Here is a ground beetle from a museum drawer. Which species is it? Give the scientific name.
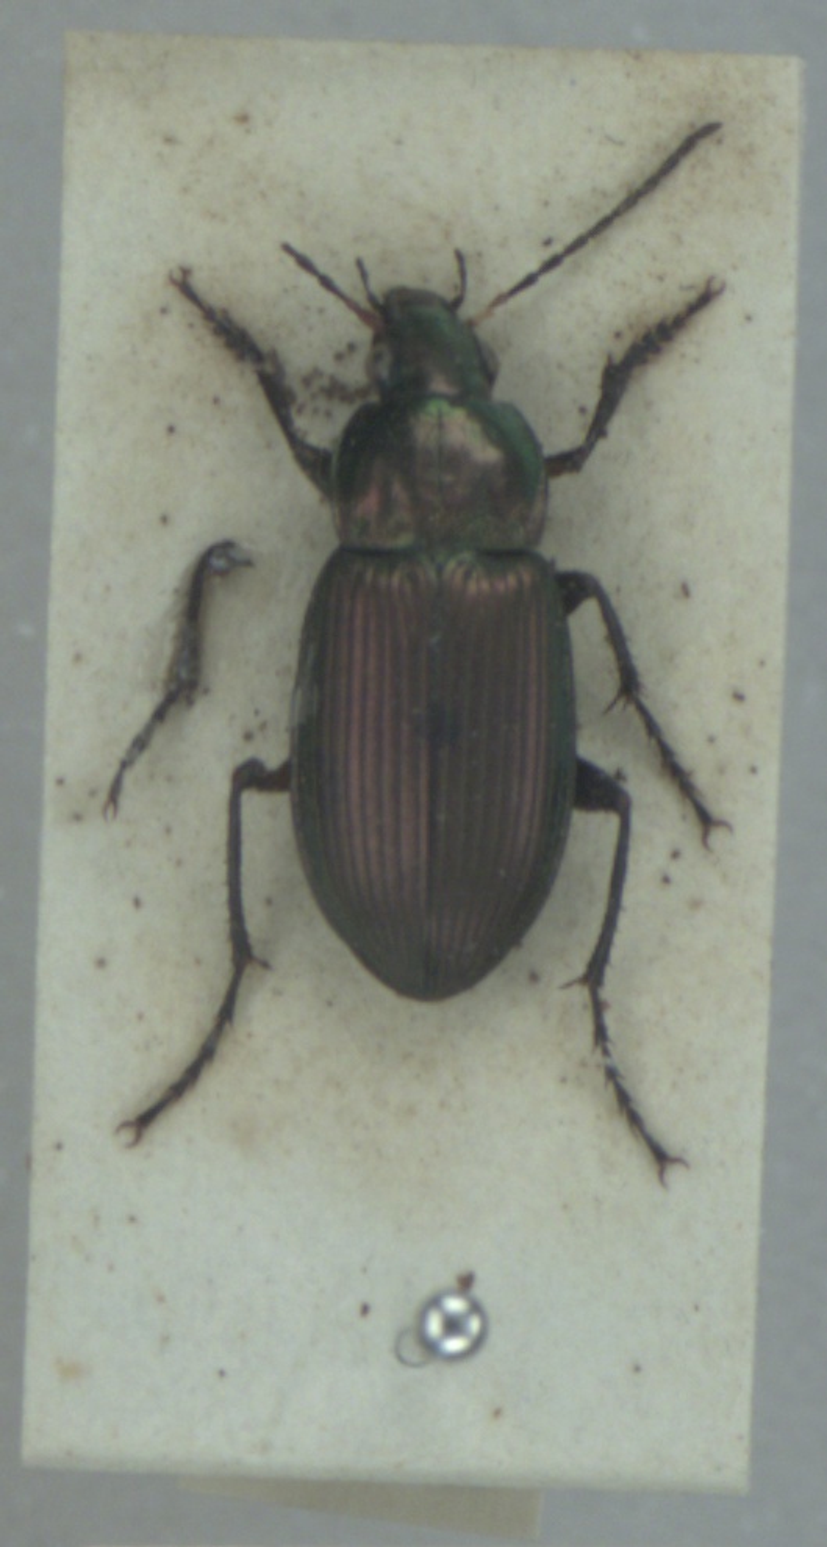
Poecilus cupreus
